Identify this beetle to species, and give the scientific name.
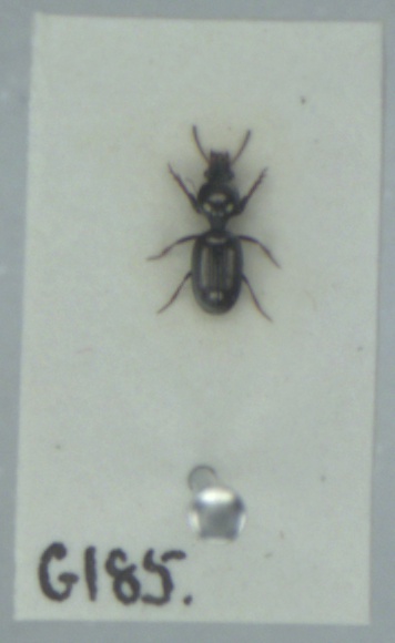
Dyschirius thoracicus
